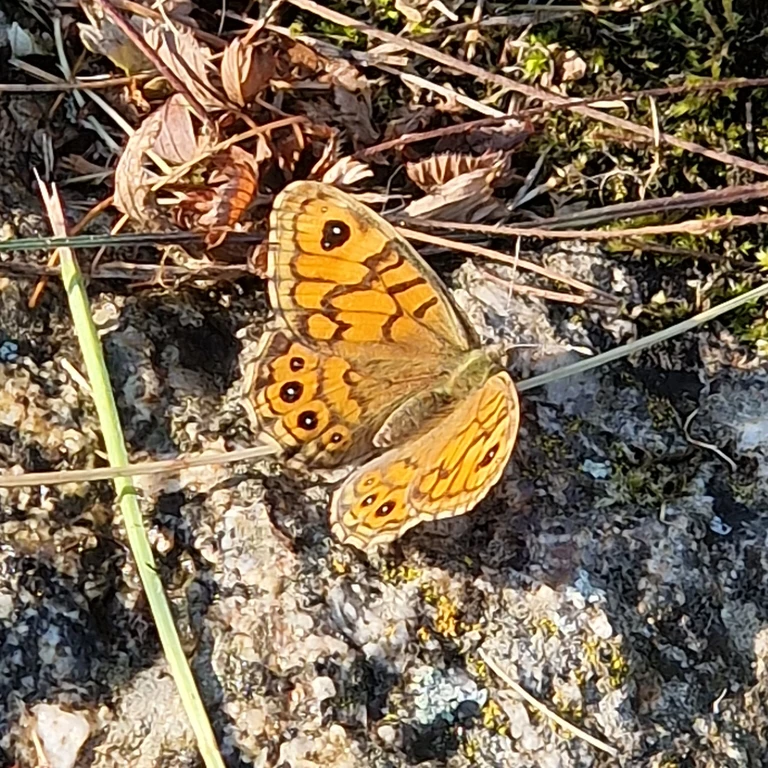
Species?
Lasiommata megera (also Pararge megera)
